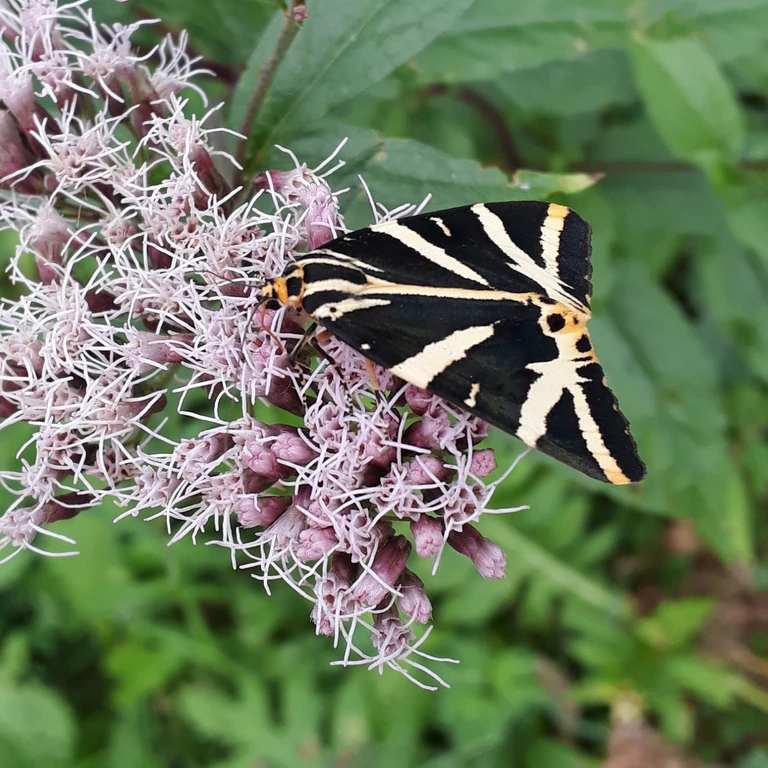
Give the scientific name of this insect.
Euplagia quadripunctaria
